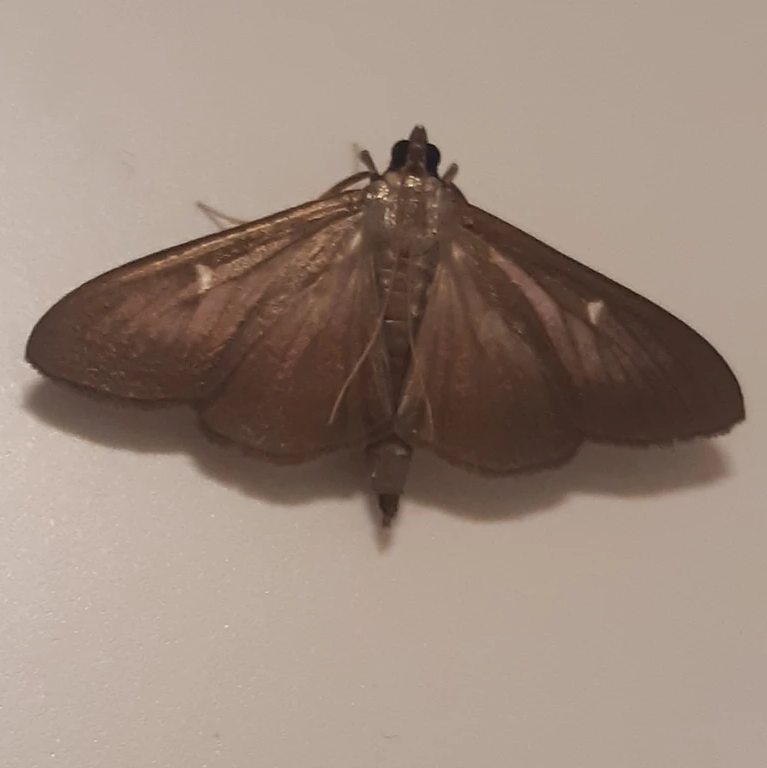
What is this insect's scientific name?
Cydalima perspectalis
